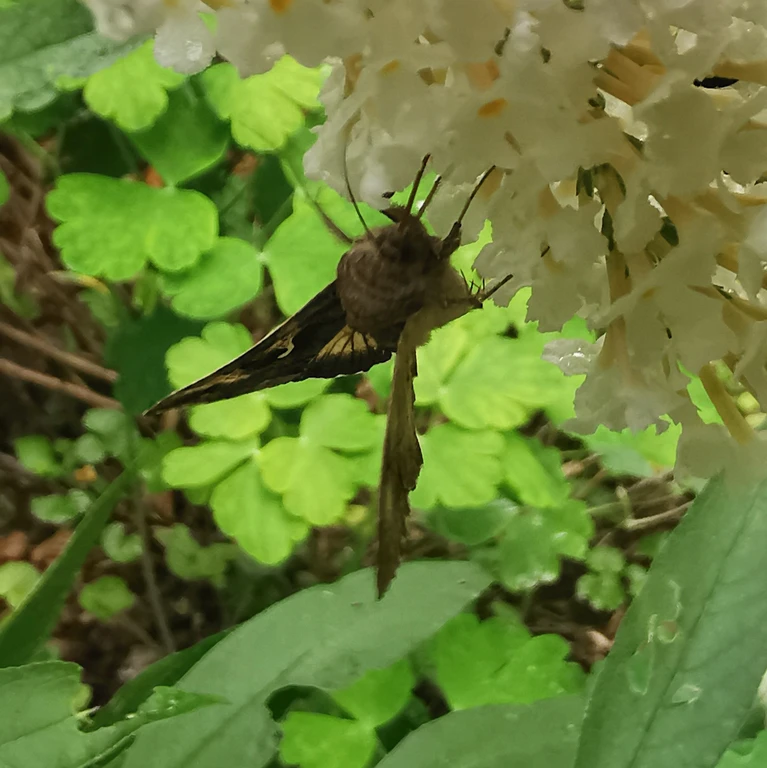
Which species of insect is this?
Autographa gamma
